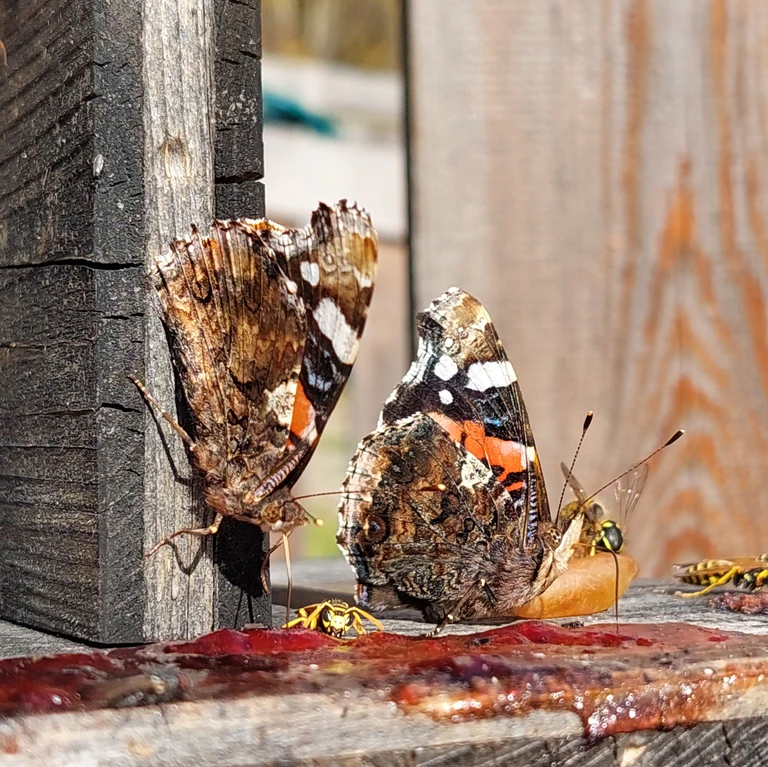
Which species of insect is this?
Vanessa atalanta
